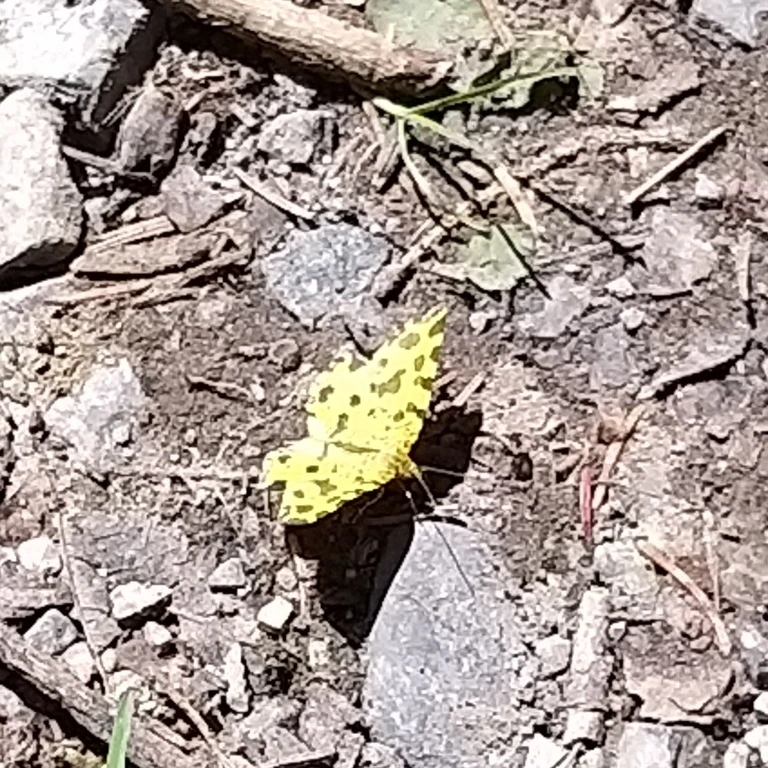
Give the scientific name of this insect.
Pseudopanthera macularia
